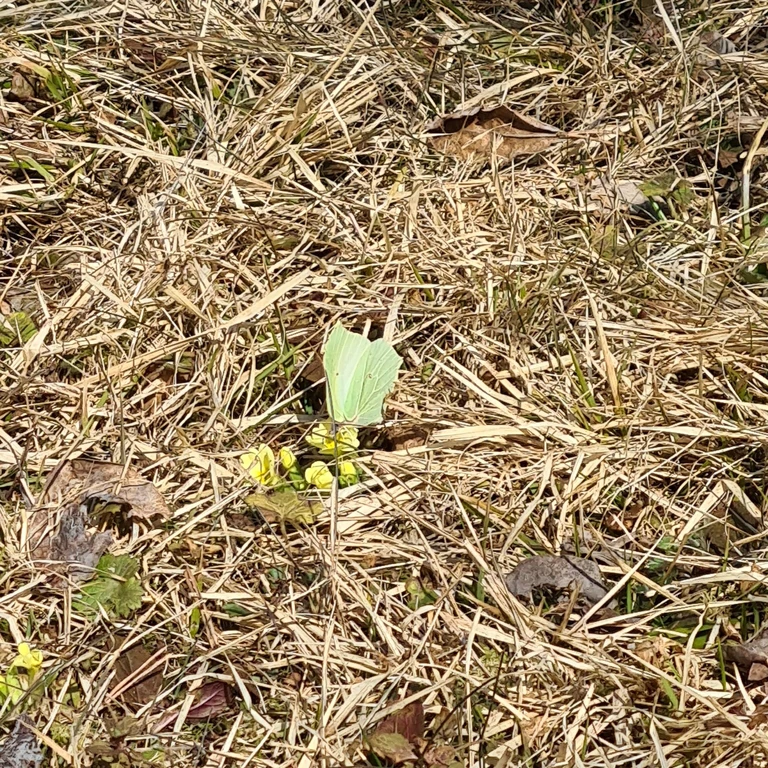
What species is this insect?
Gonepteryx rhamni
